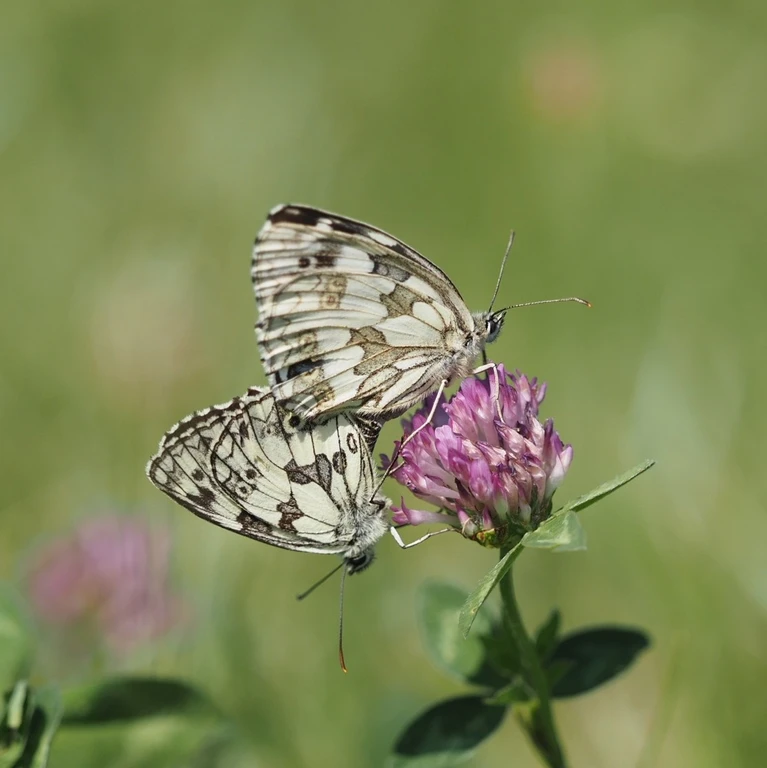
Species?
Melanargia galathea
